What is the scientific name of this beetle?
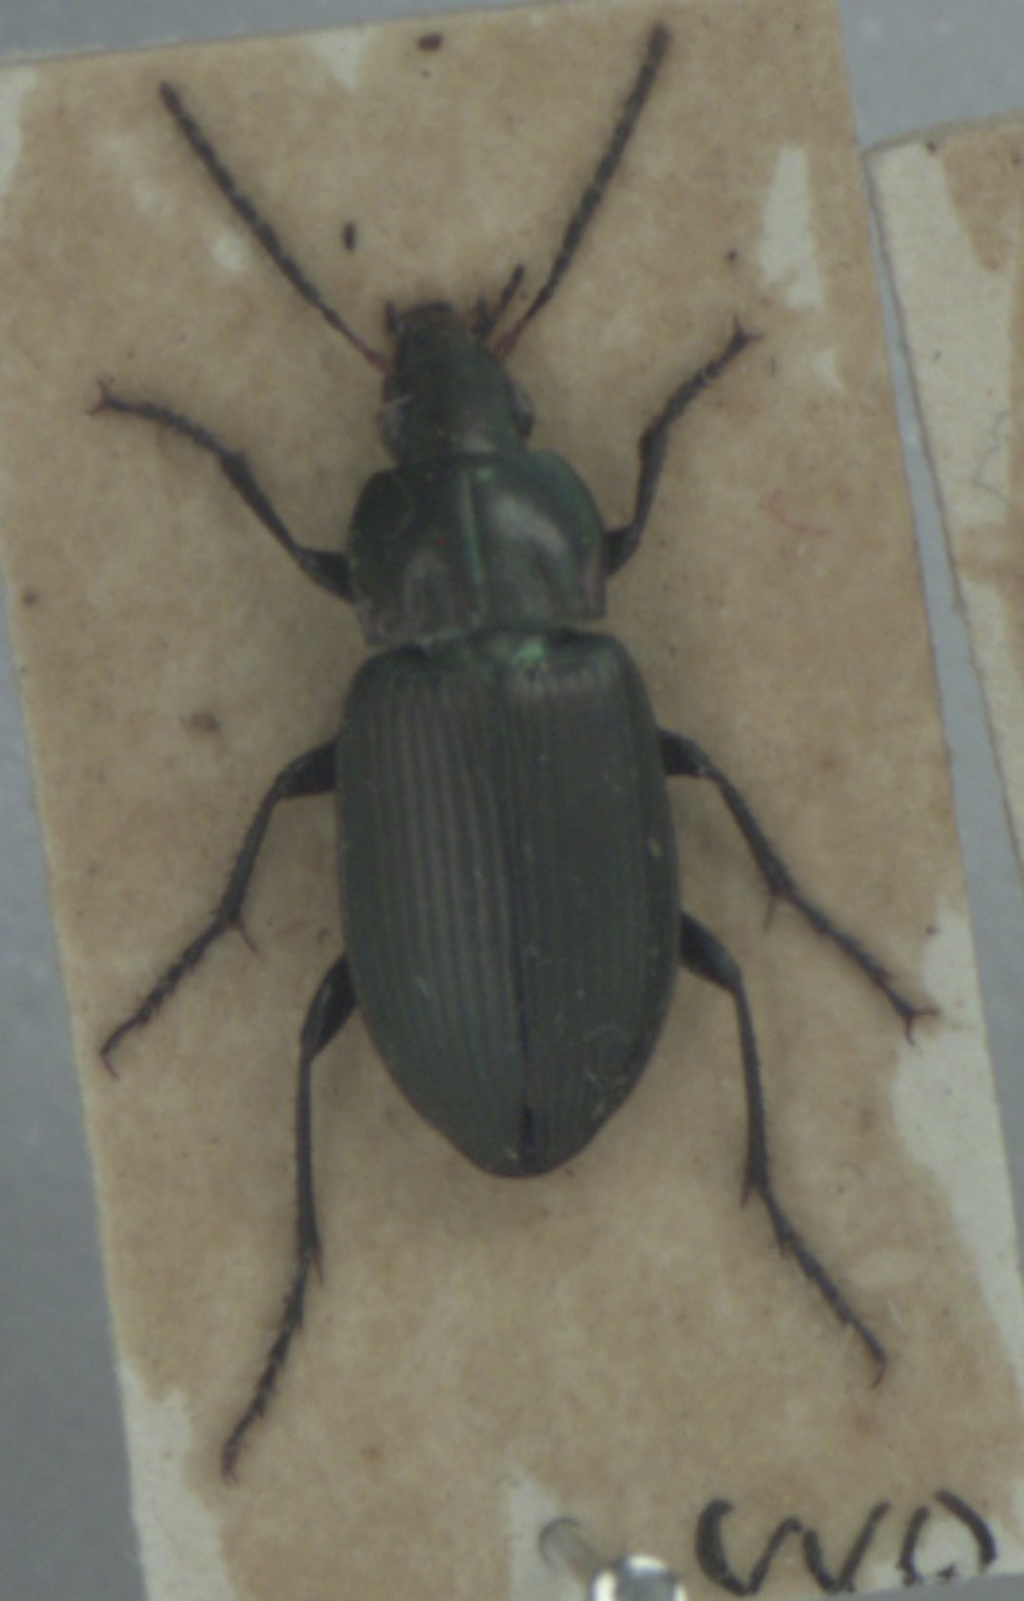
Poecilus cupreus
